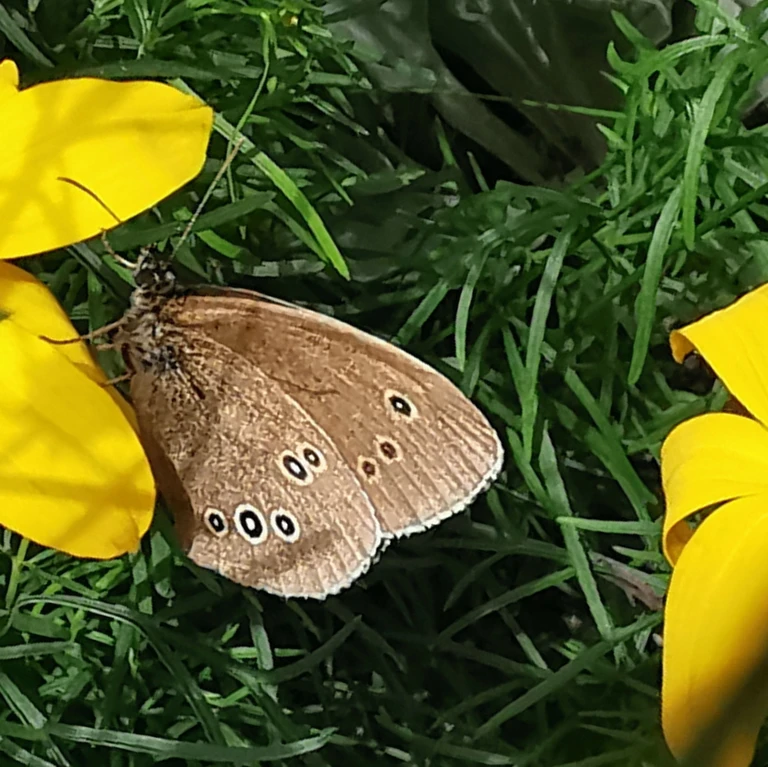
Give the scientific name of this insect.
Aphantopus hyperantus
